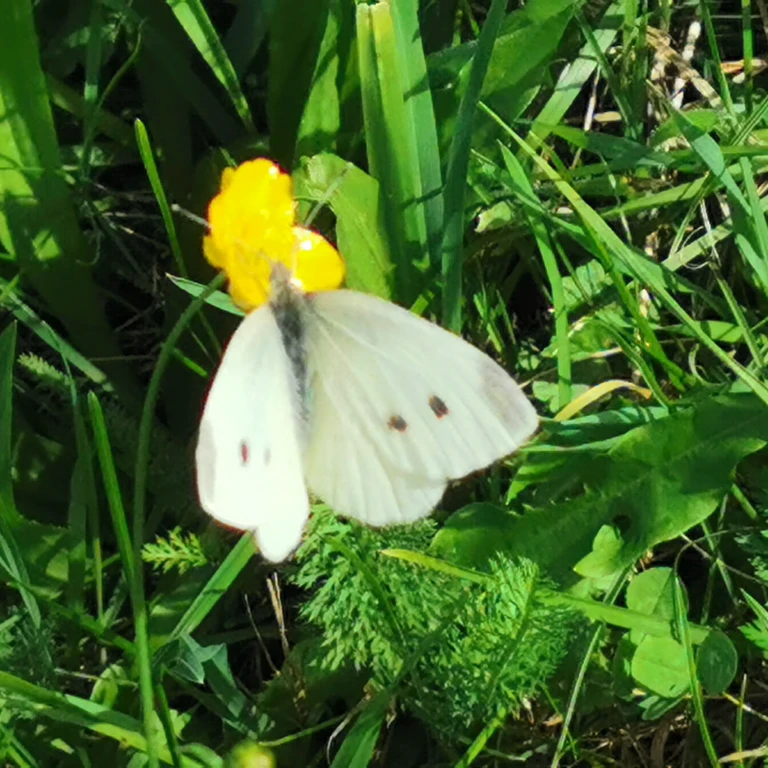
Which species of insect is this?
Pieris rapae
